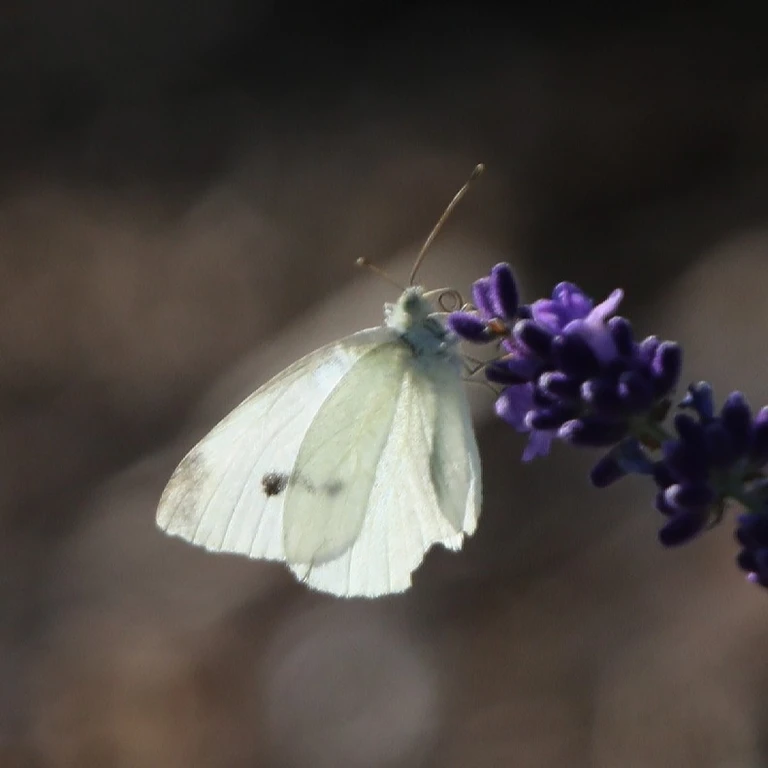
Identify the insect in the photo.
Pieris rapae
